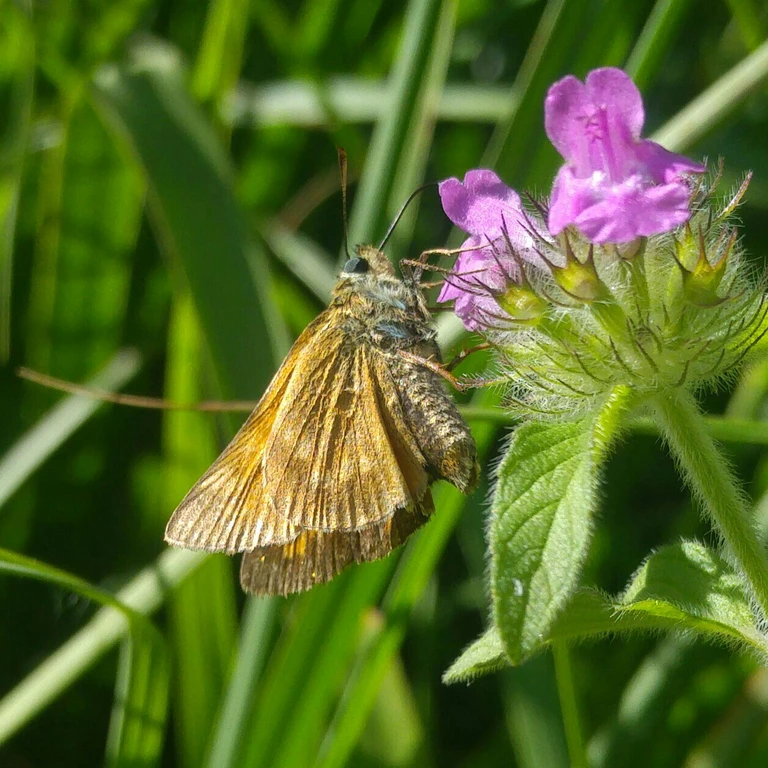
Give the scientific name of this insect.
Ochlodes sylvanus (also Ochlodes venata)
